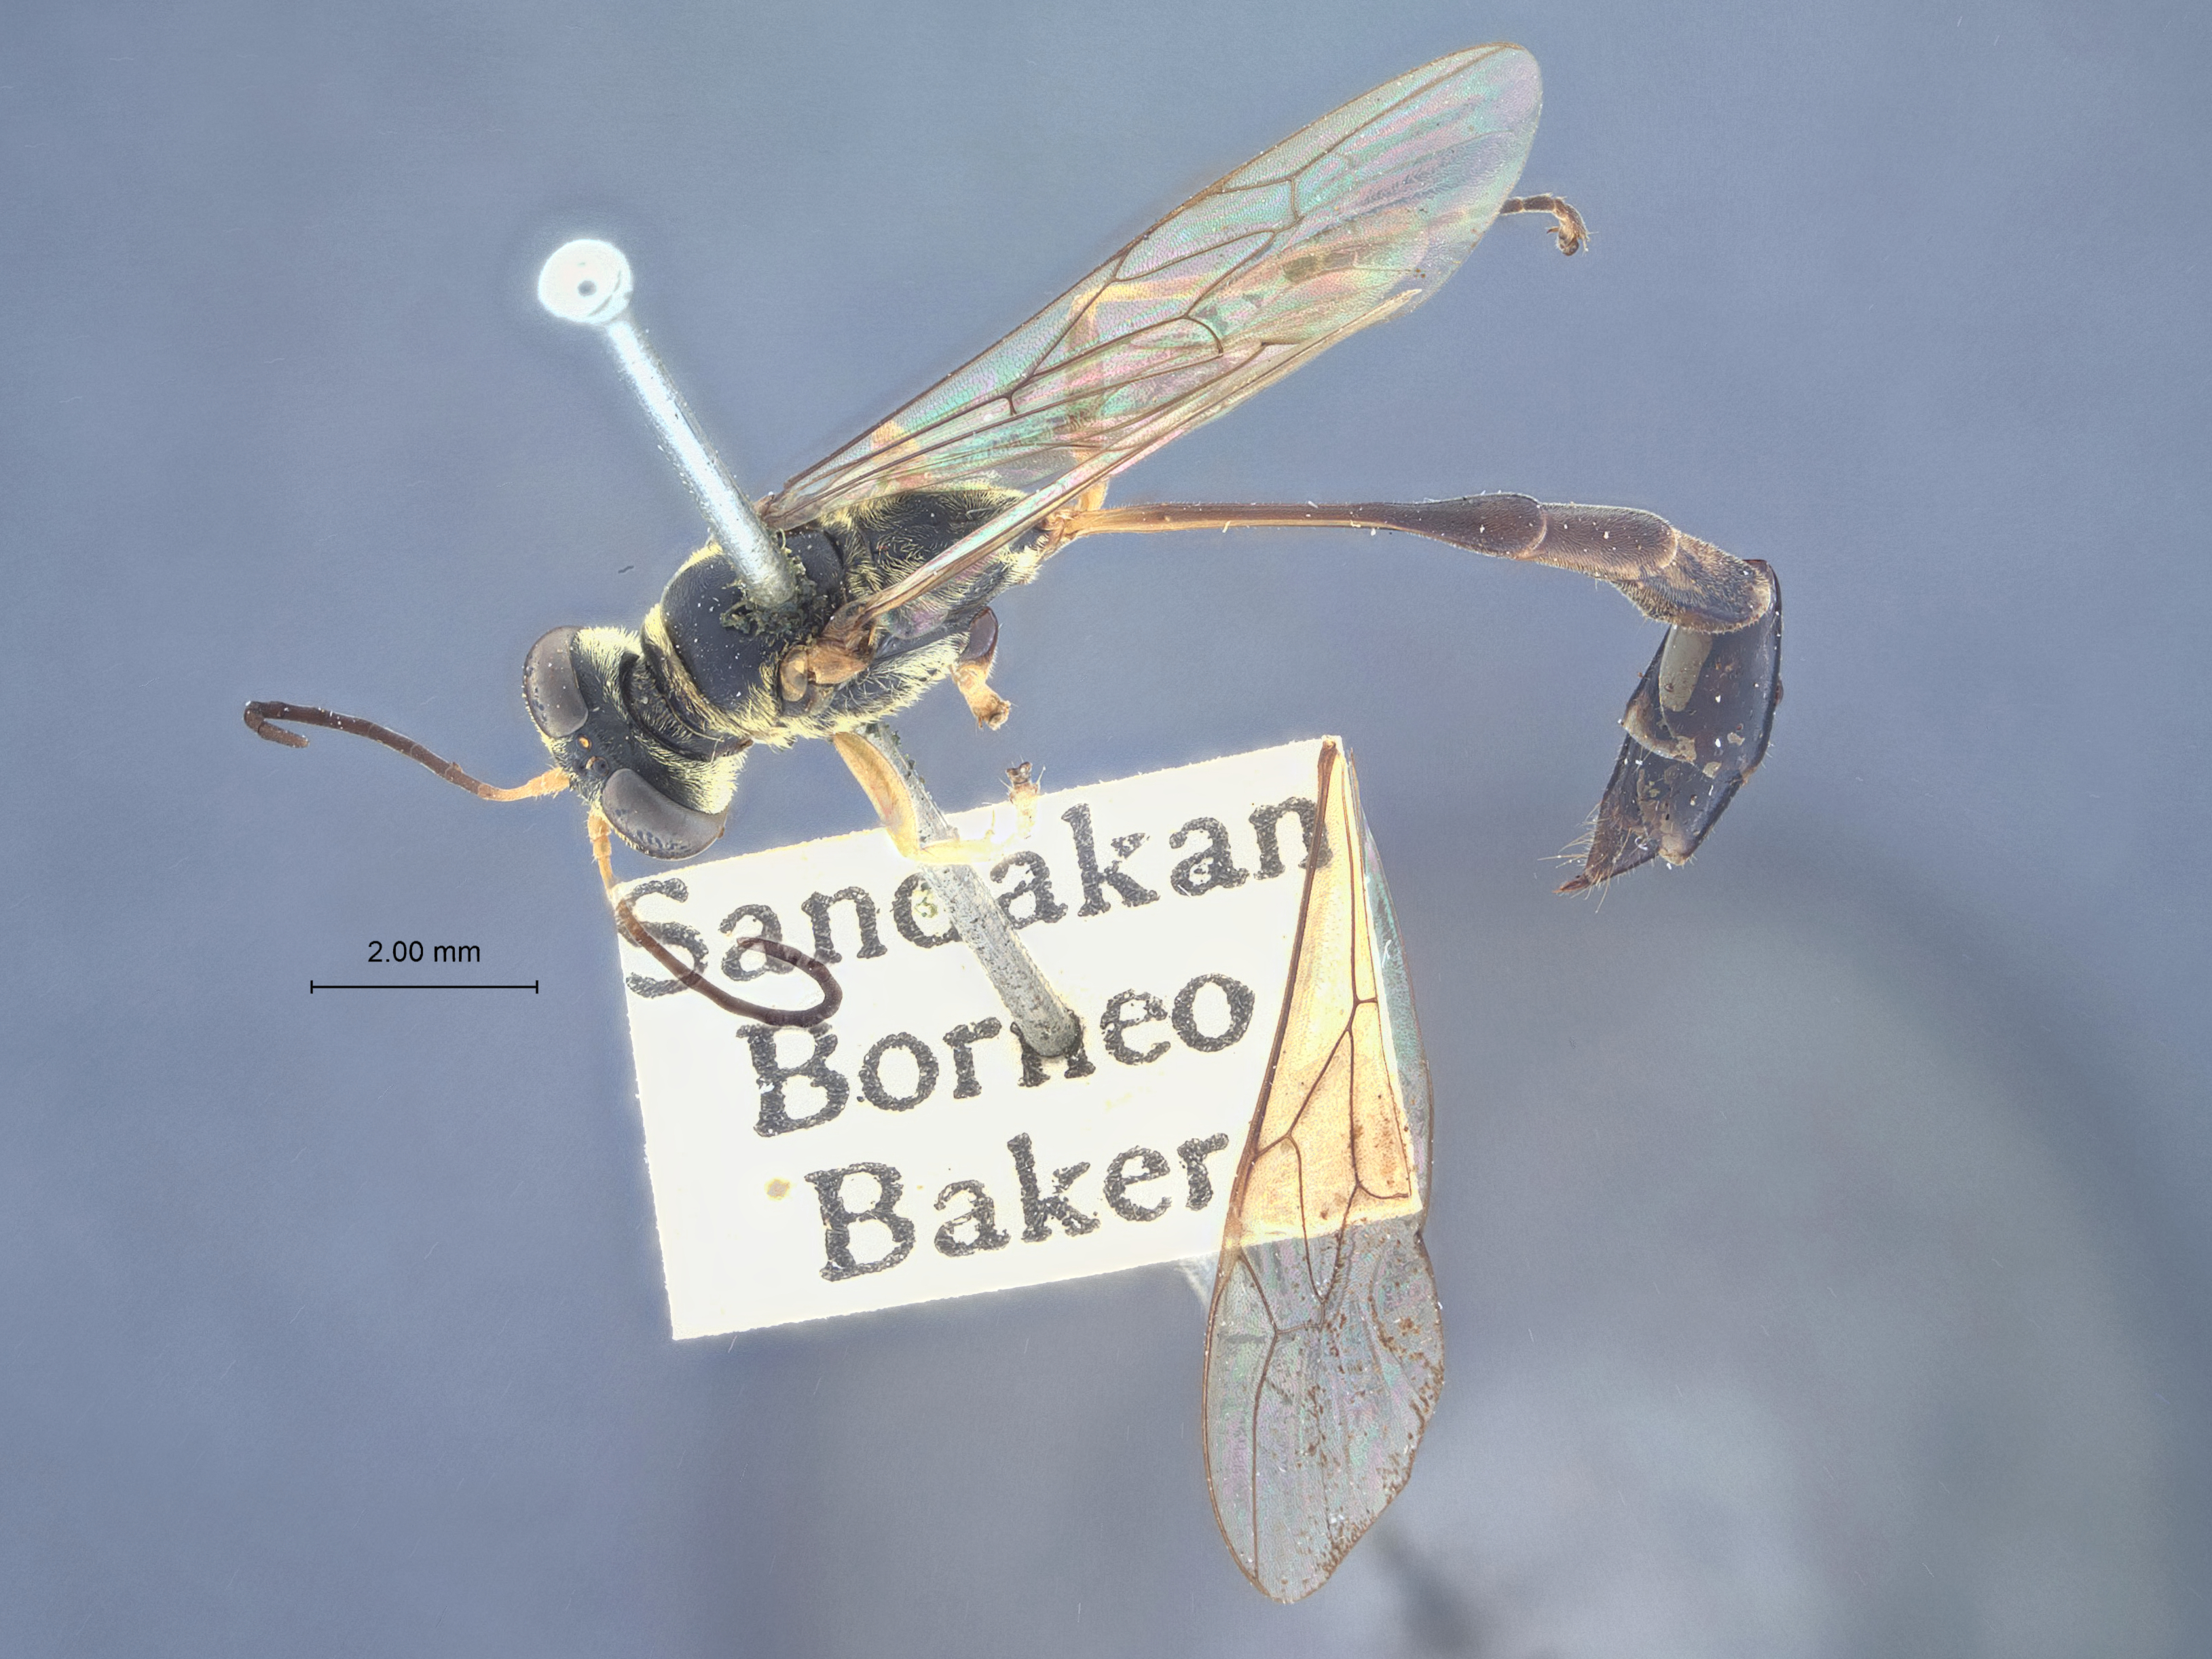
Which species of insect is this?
Trypoxylon flagellatum
